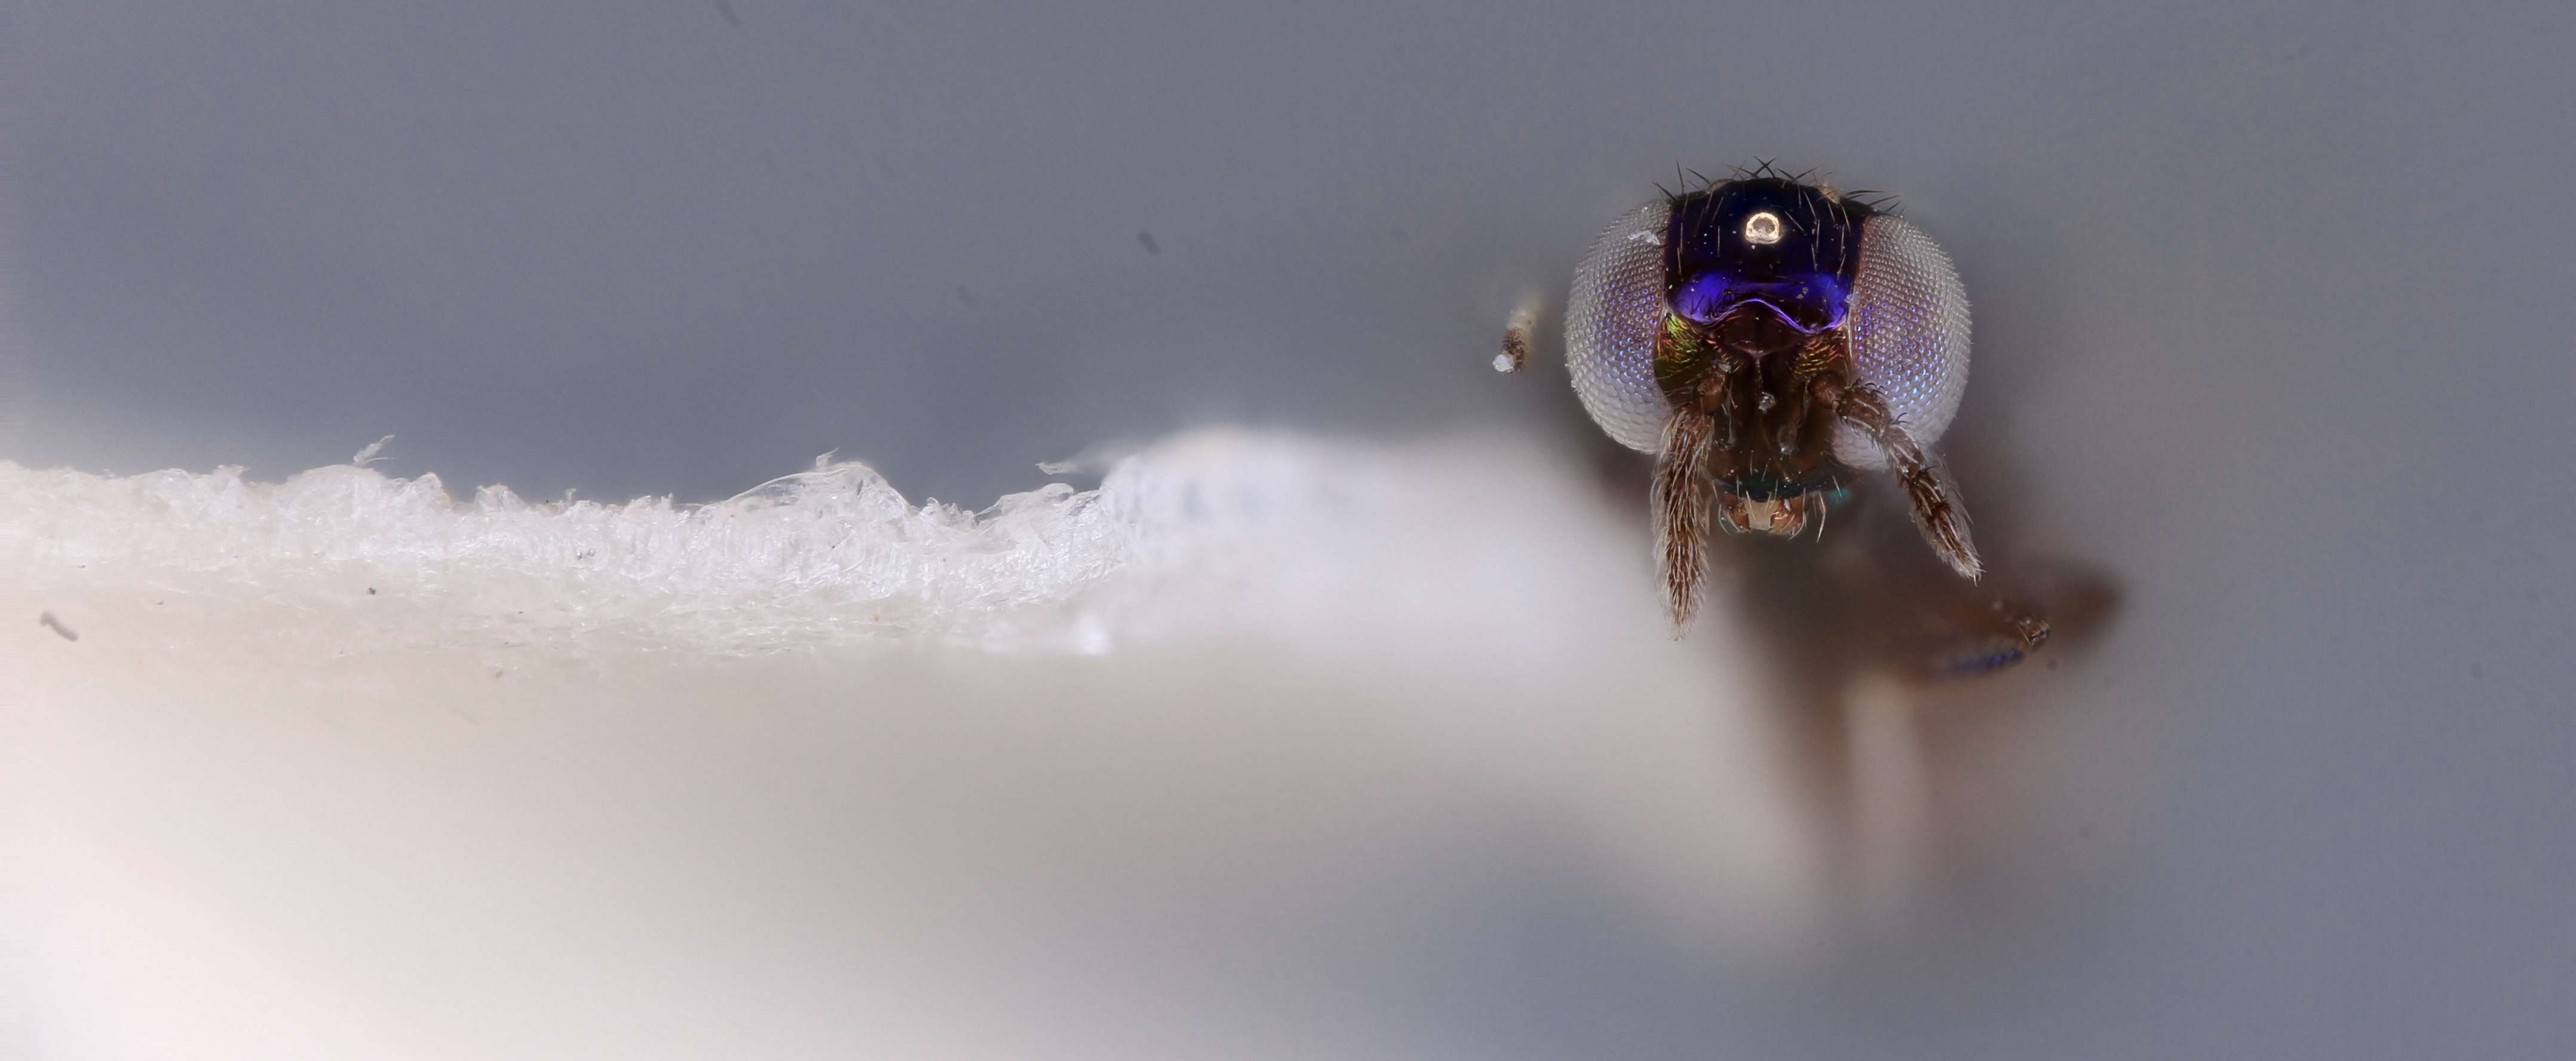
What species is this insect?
Neochrysocharis chalybea
